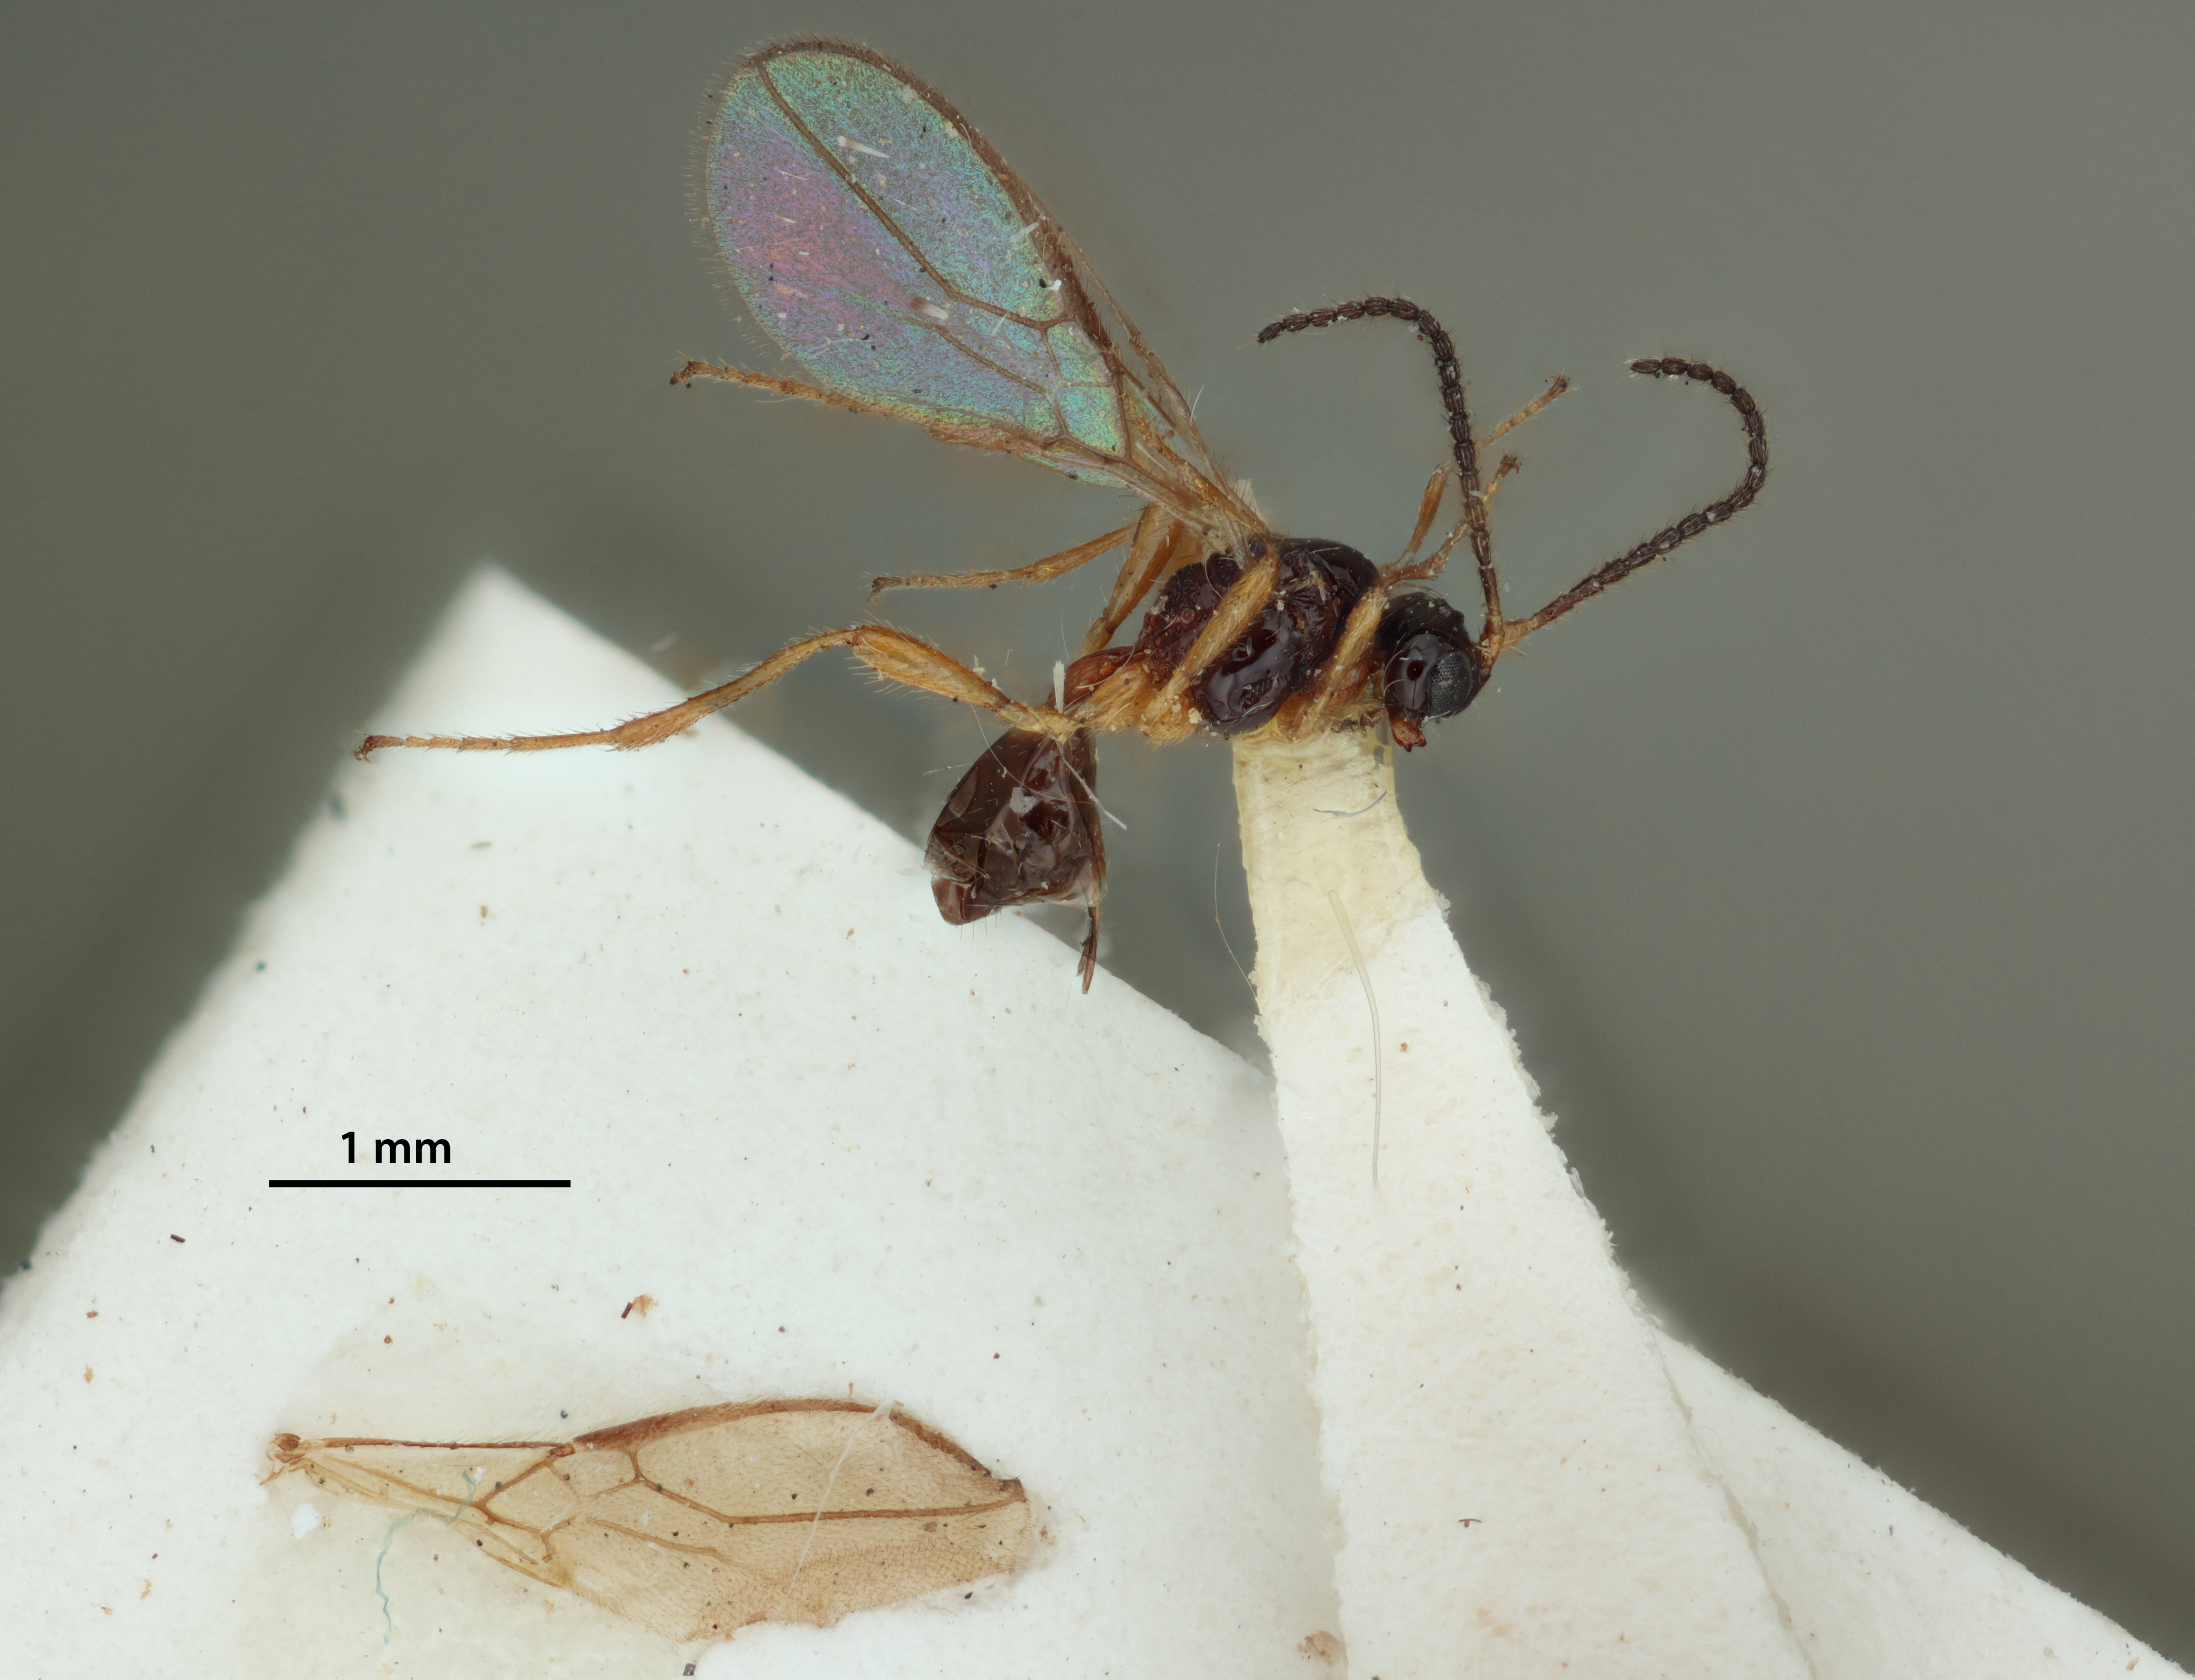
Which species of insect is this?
Aspilota saileri
